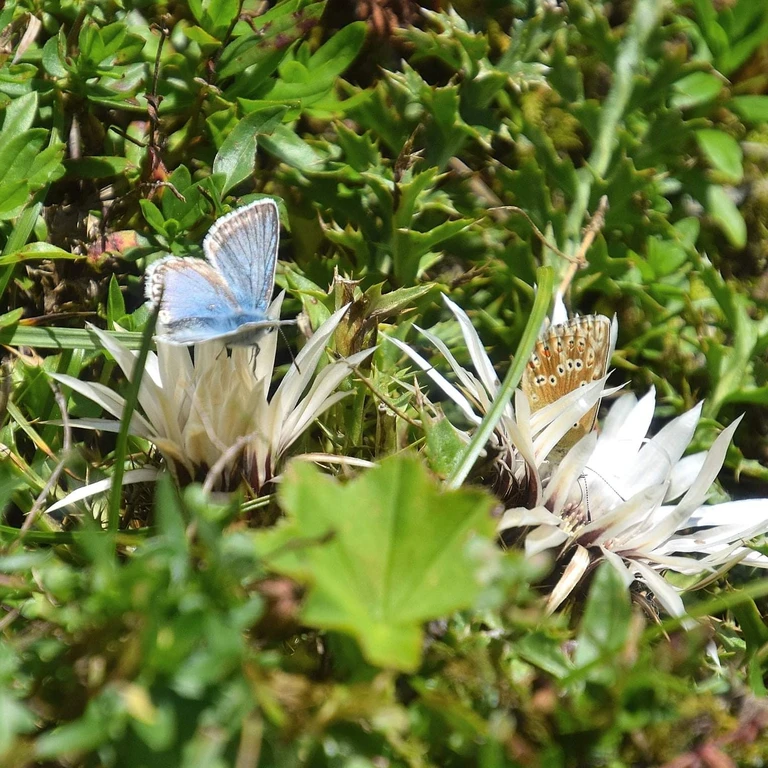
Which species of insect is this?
Lysandra coridon
